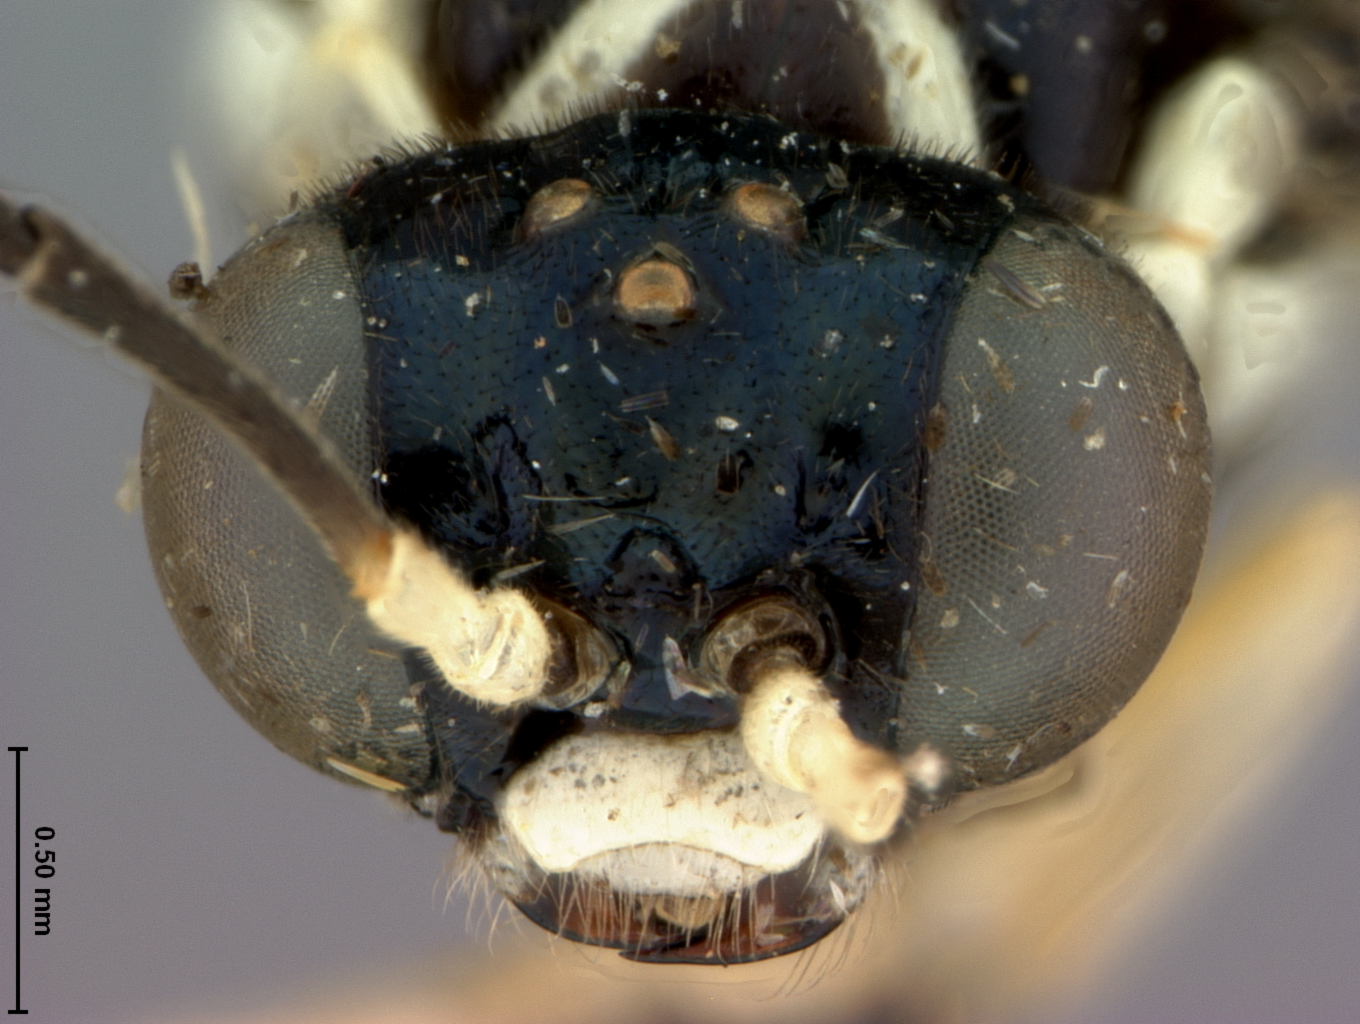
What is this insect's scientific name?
Stromboceros albimaculatus
